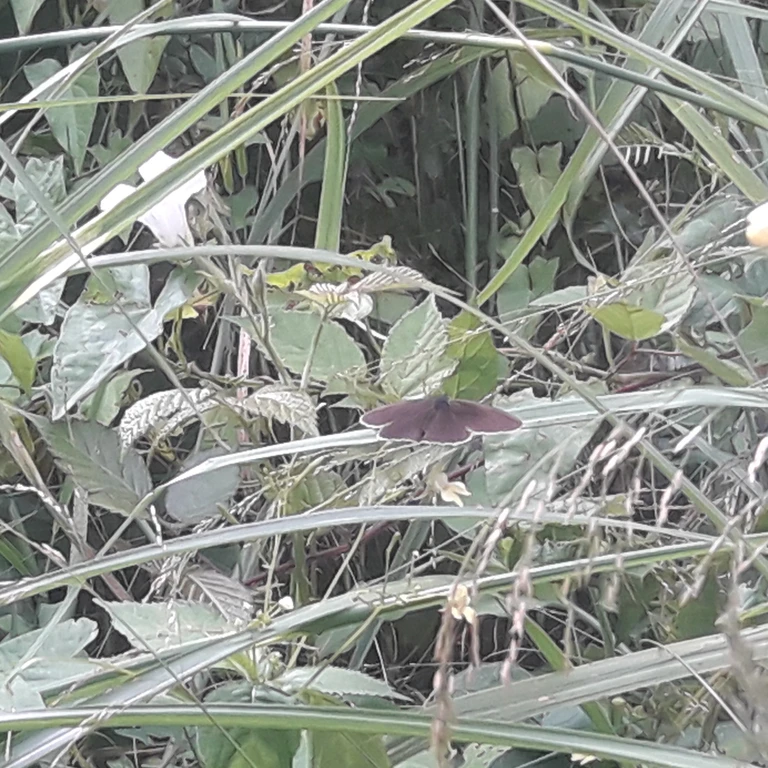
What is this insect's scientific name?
Aphantopus hyperantus
